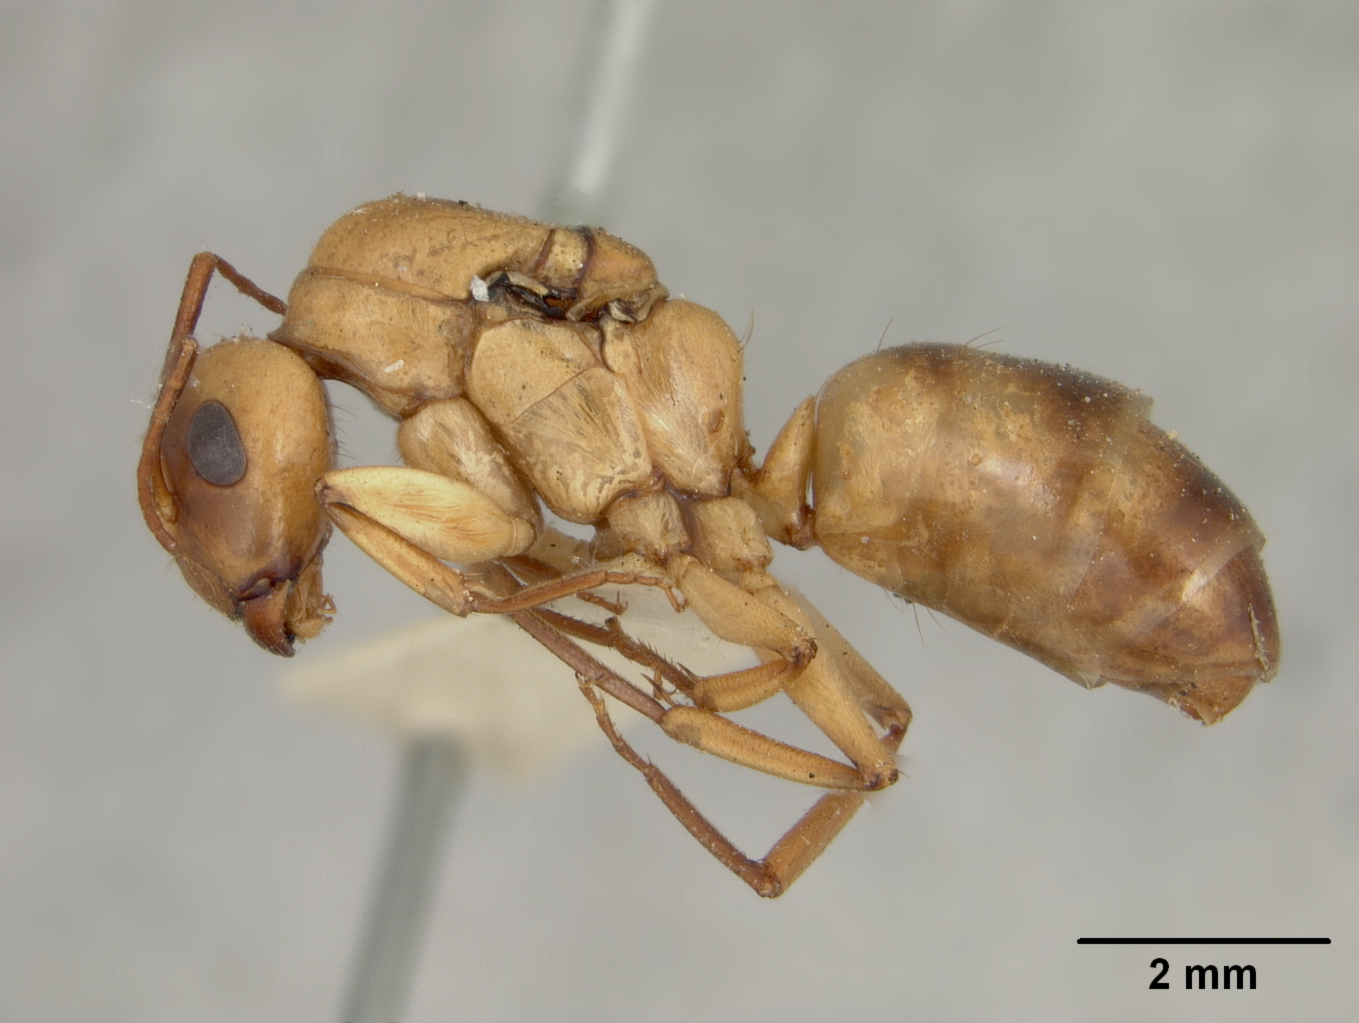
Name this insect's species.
Camponotus fragilis
